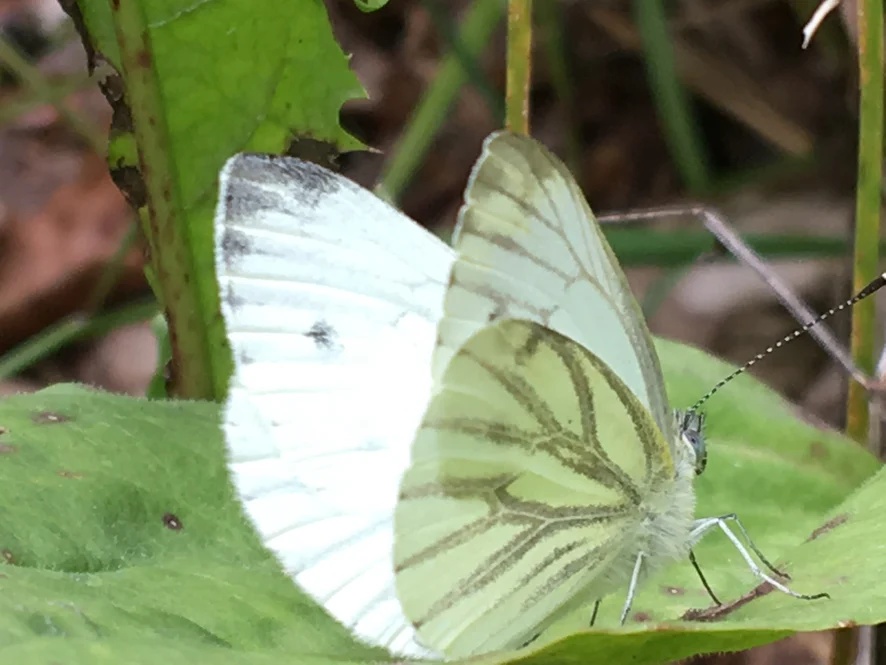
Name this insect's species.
Pieris napi
